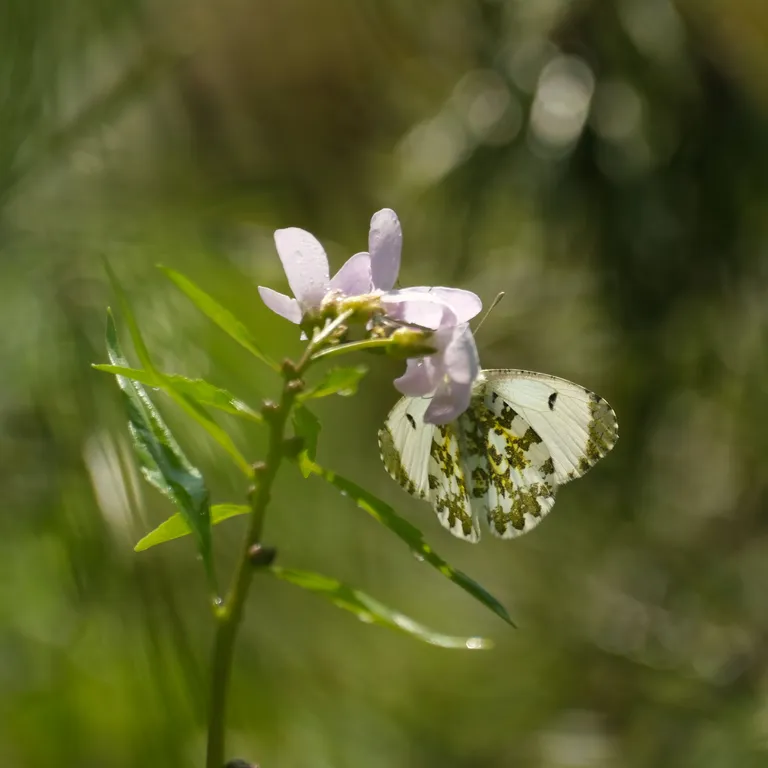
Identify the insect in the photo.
Anthocharis cardamines
